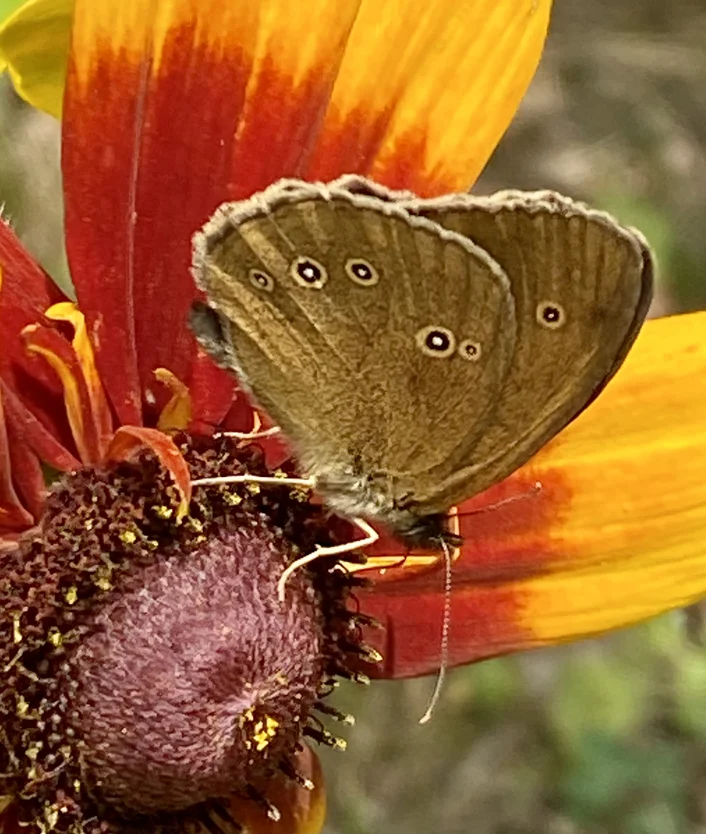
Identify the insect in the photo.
Aphantopus hyperantus
